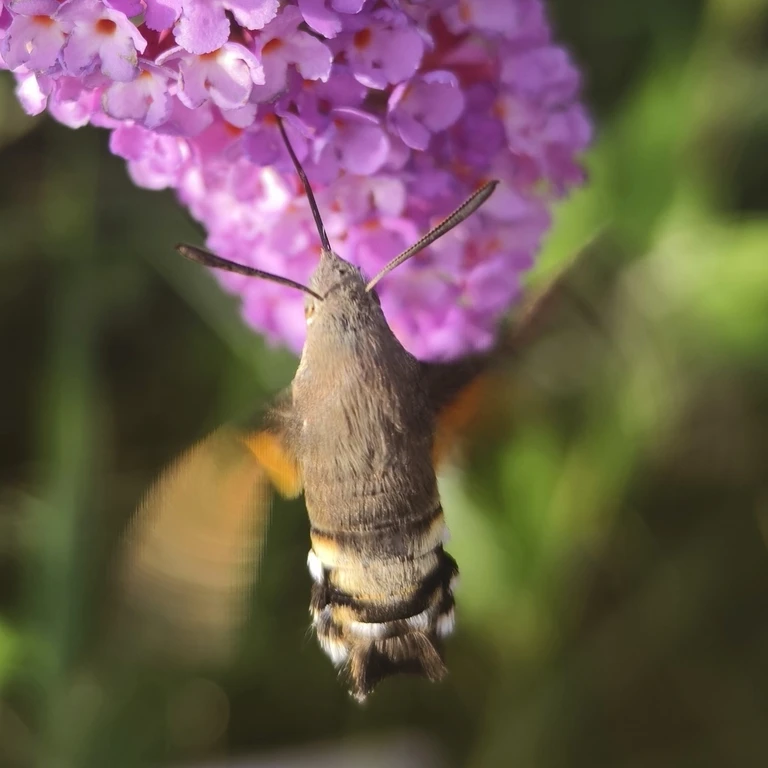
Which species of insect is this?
Macroglossum stellatarum
